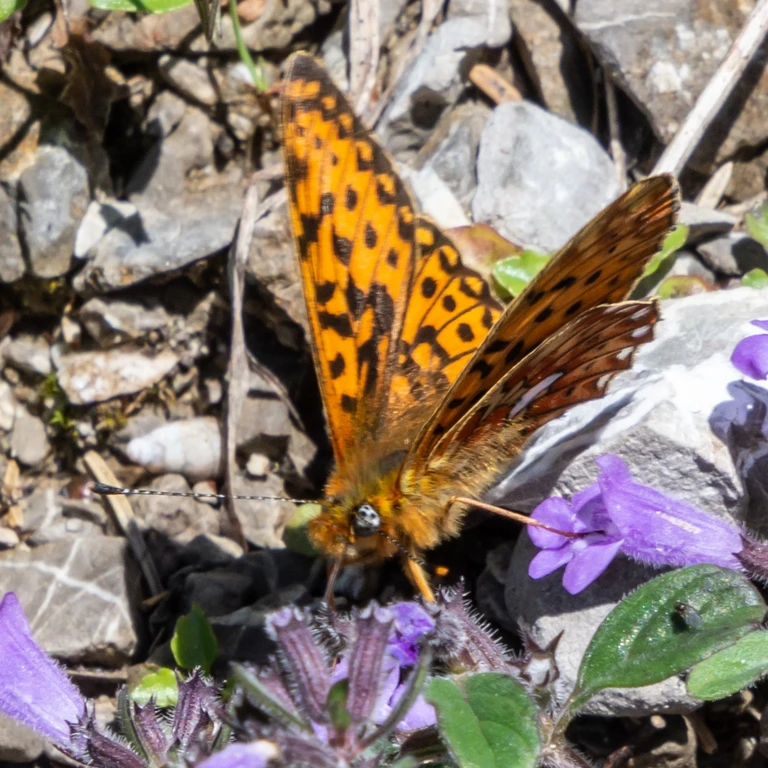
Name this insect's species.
Boloria euphrosyne (also Clossiana euphrosyne)
